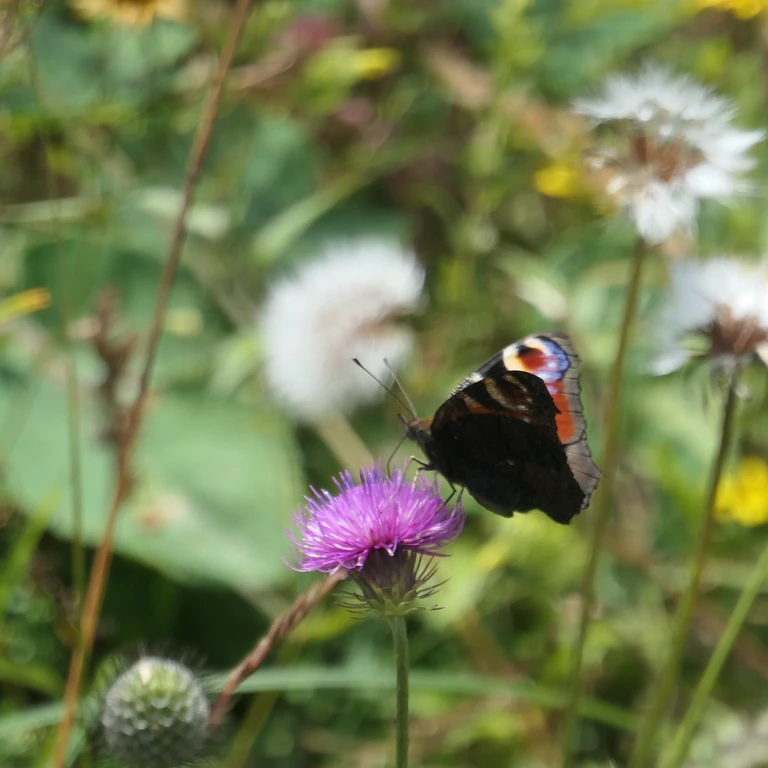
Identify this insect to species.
Aglais io
